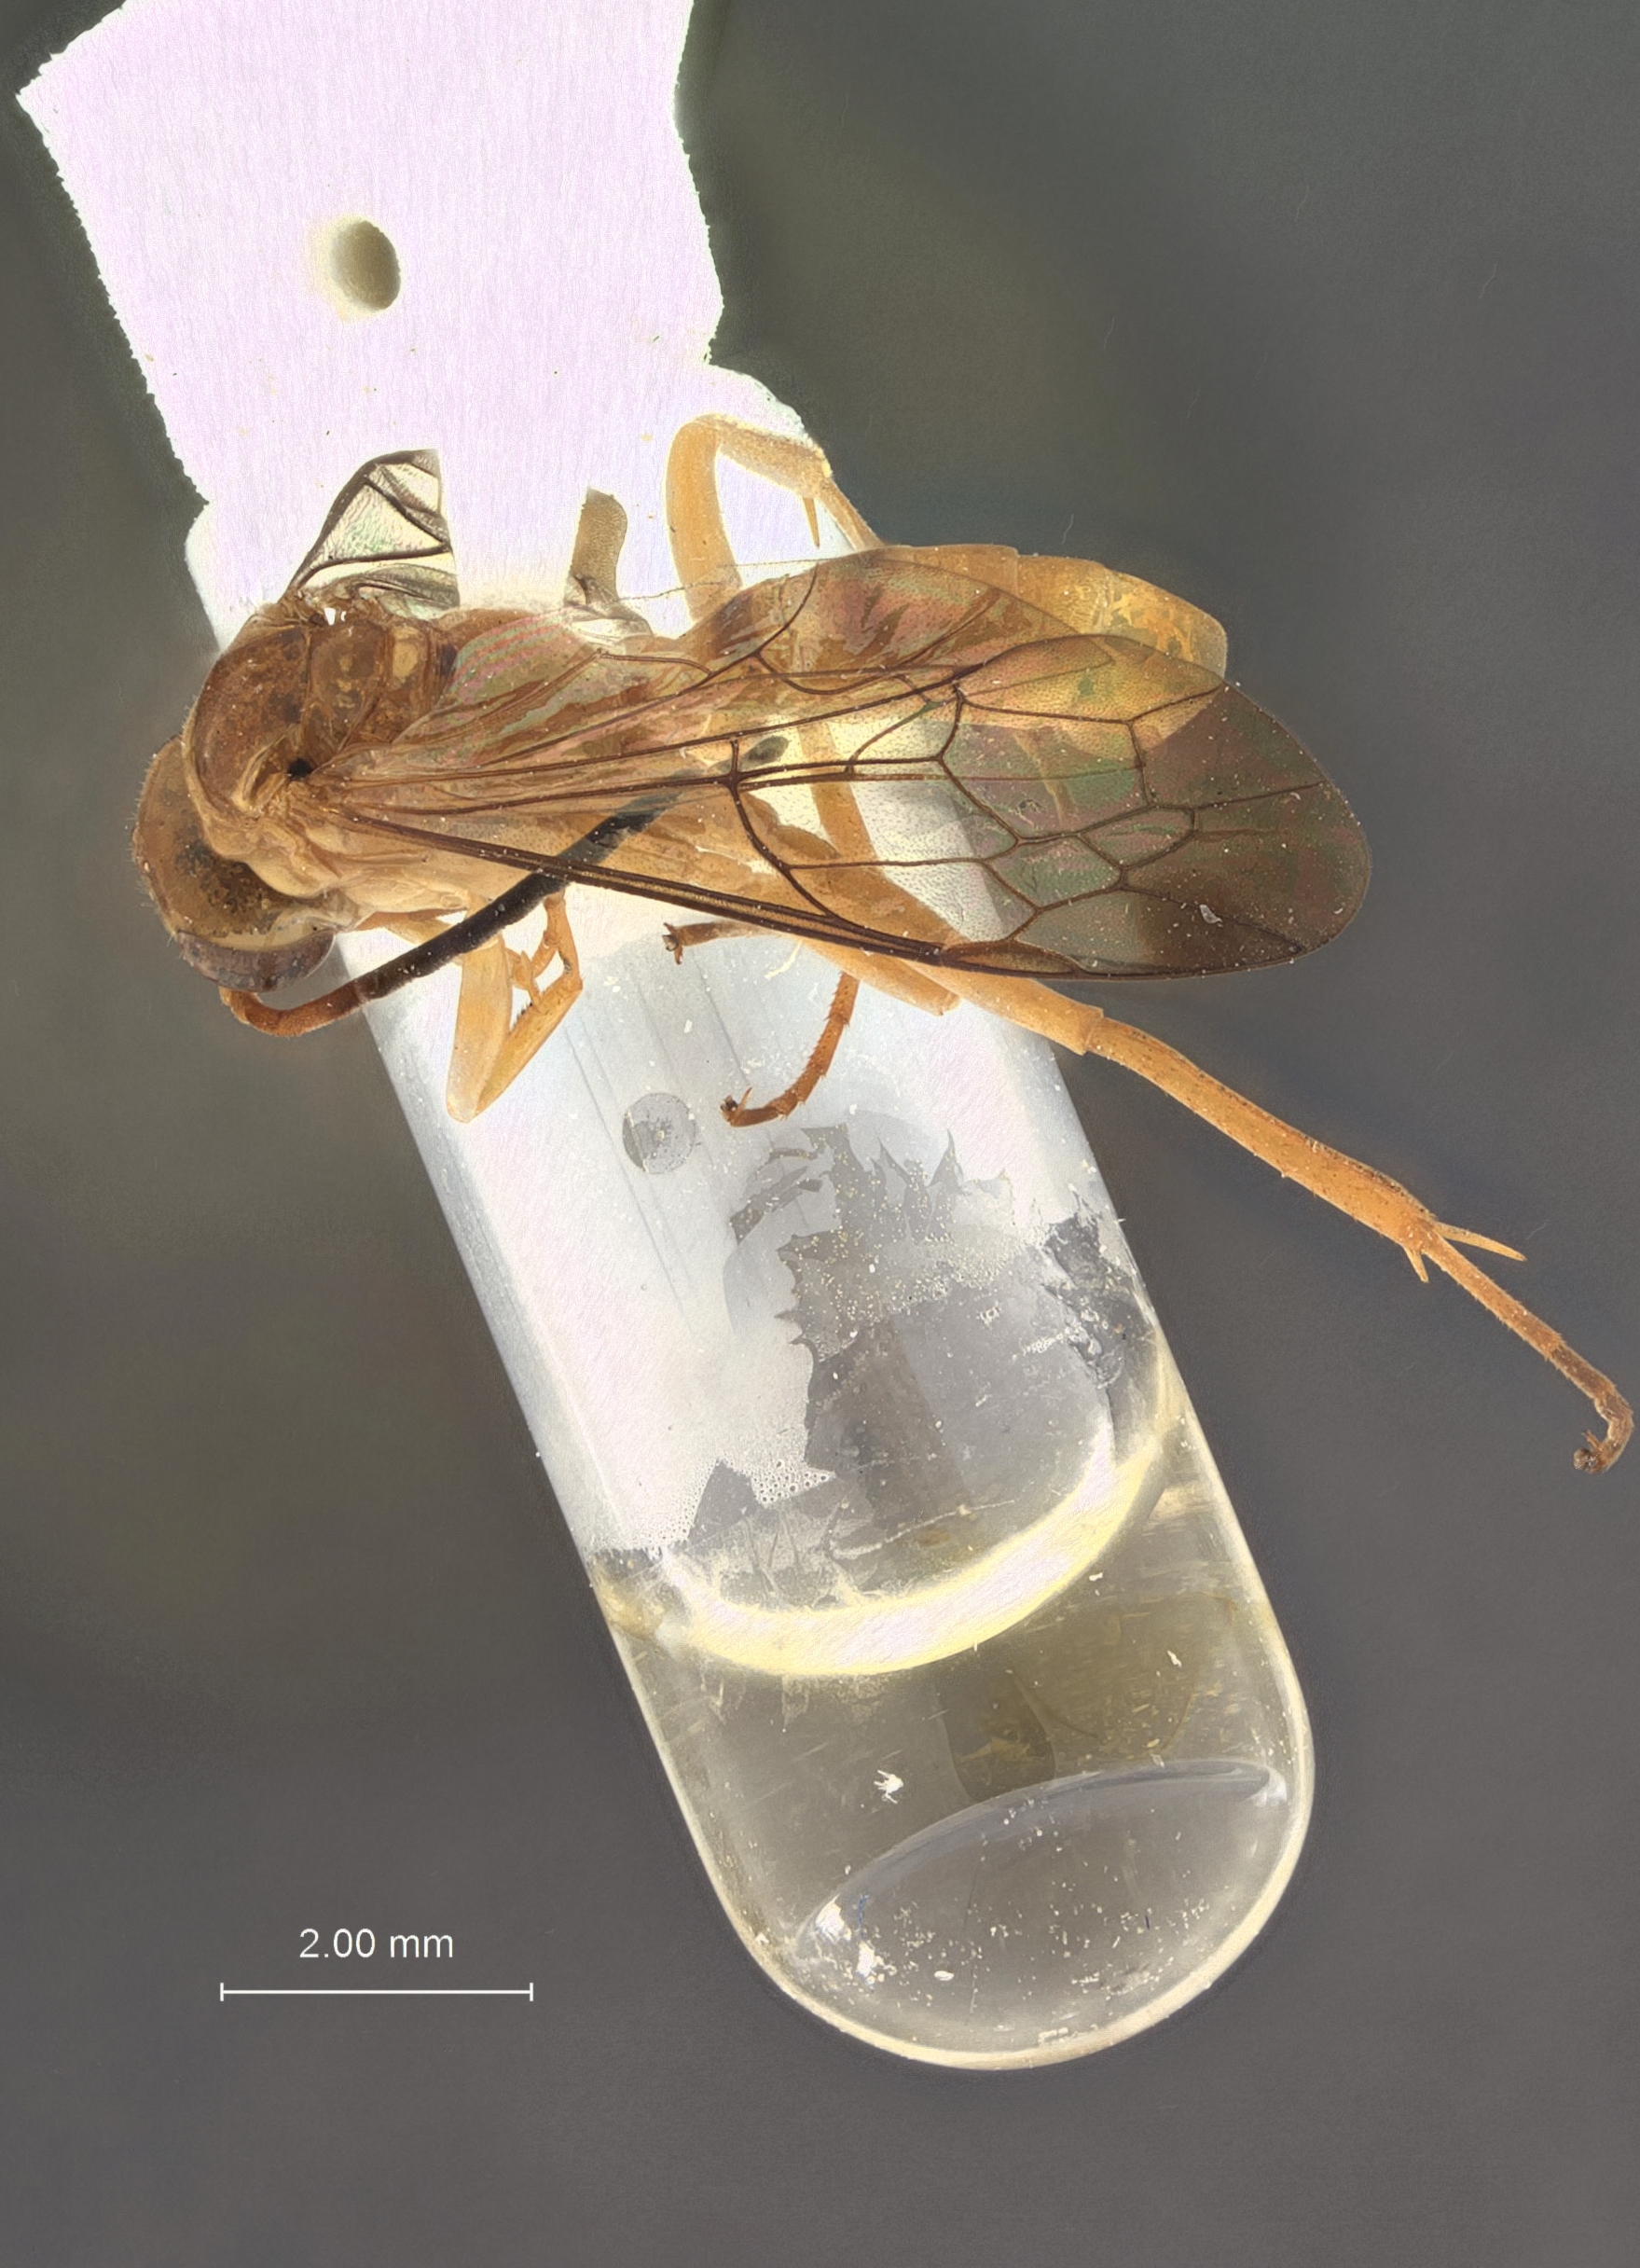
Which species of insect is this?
Irenangelus hispaniolae
